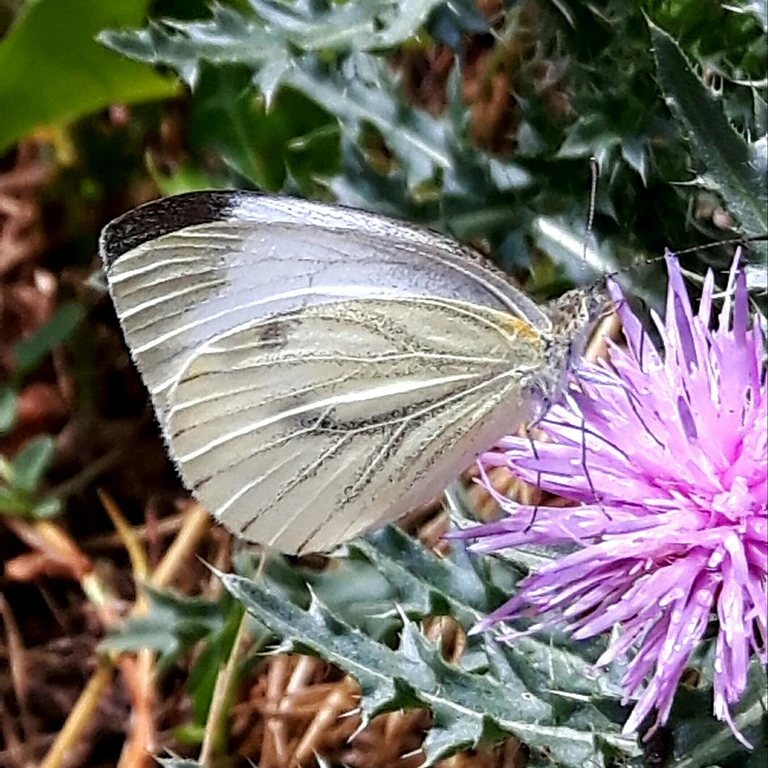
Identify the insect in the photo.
Pieris napi
